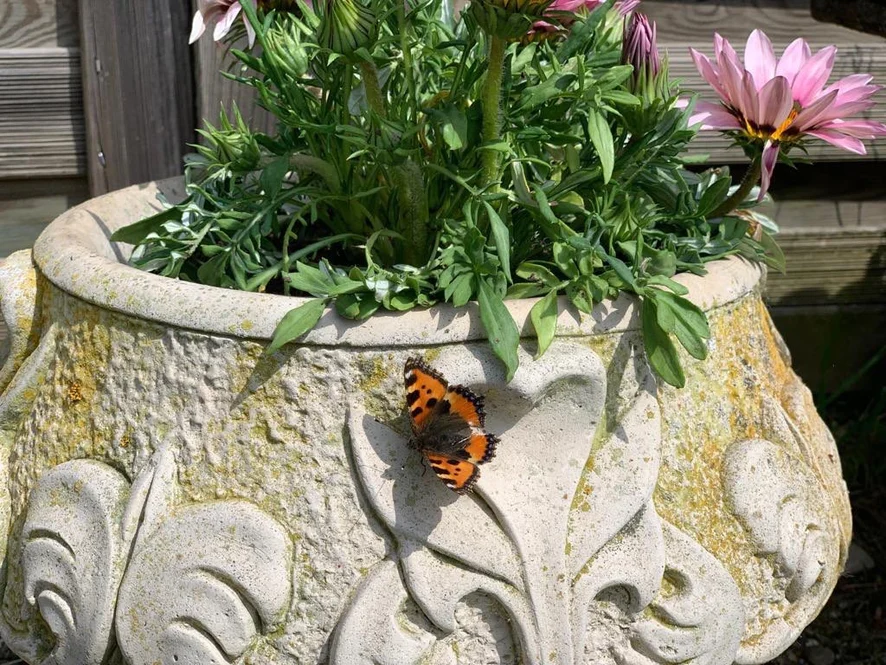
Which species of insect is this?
Aglais urticae
